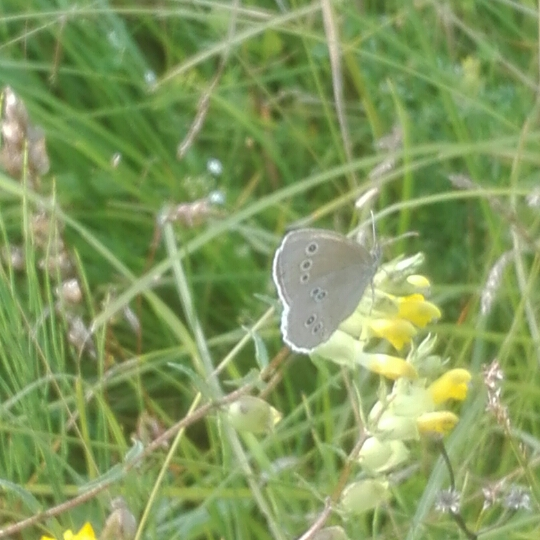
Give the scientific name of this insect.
Aphantopus hyperantus
